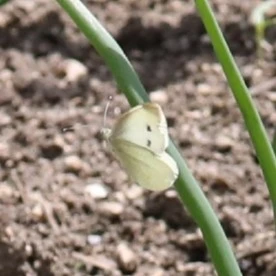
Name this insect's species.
Pieris rapae
